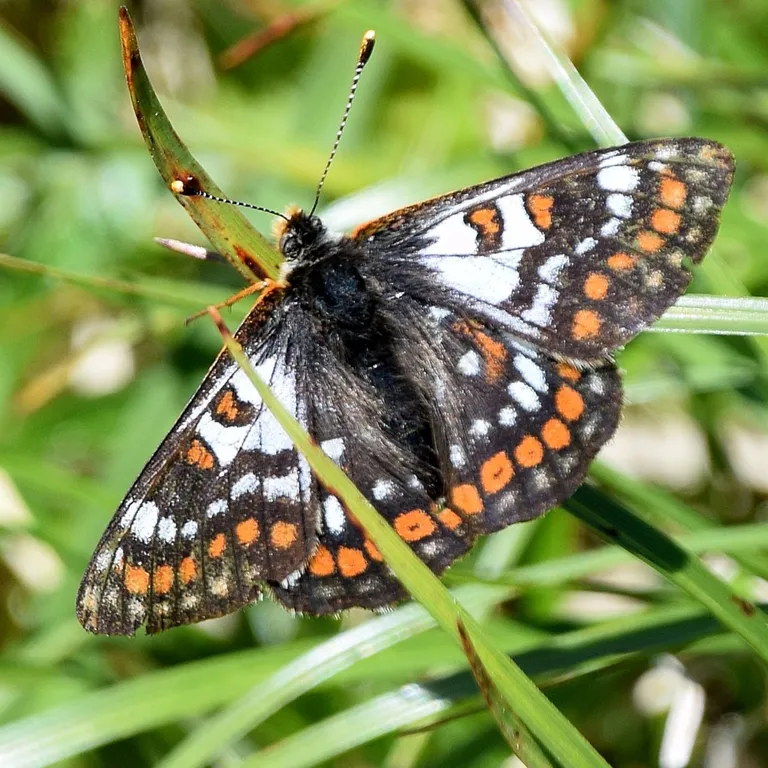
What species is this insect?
Euphydryas cynthia (also Hypodryas cynthia)
